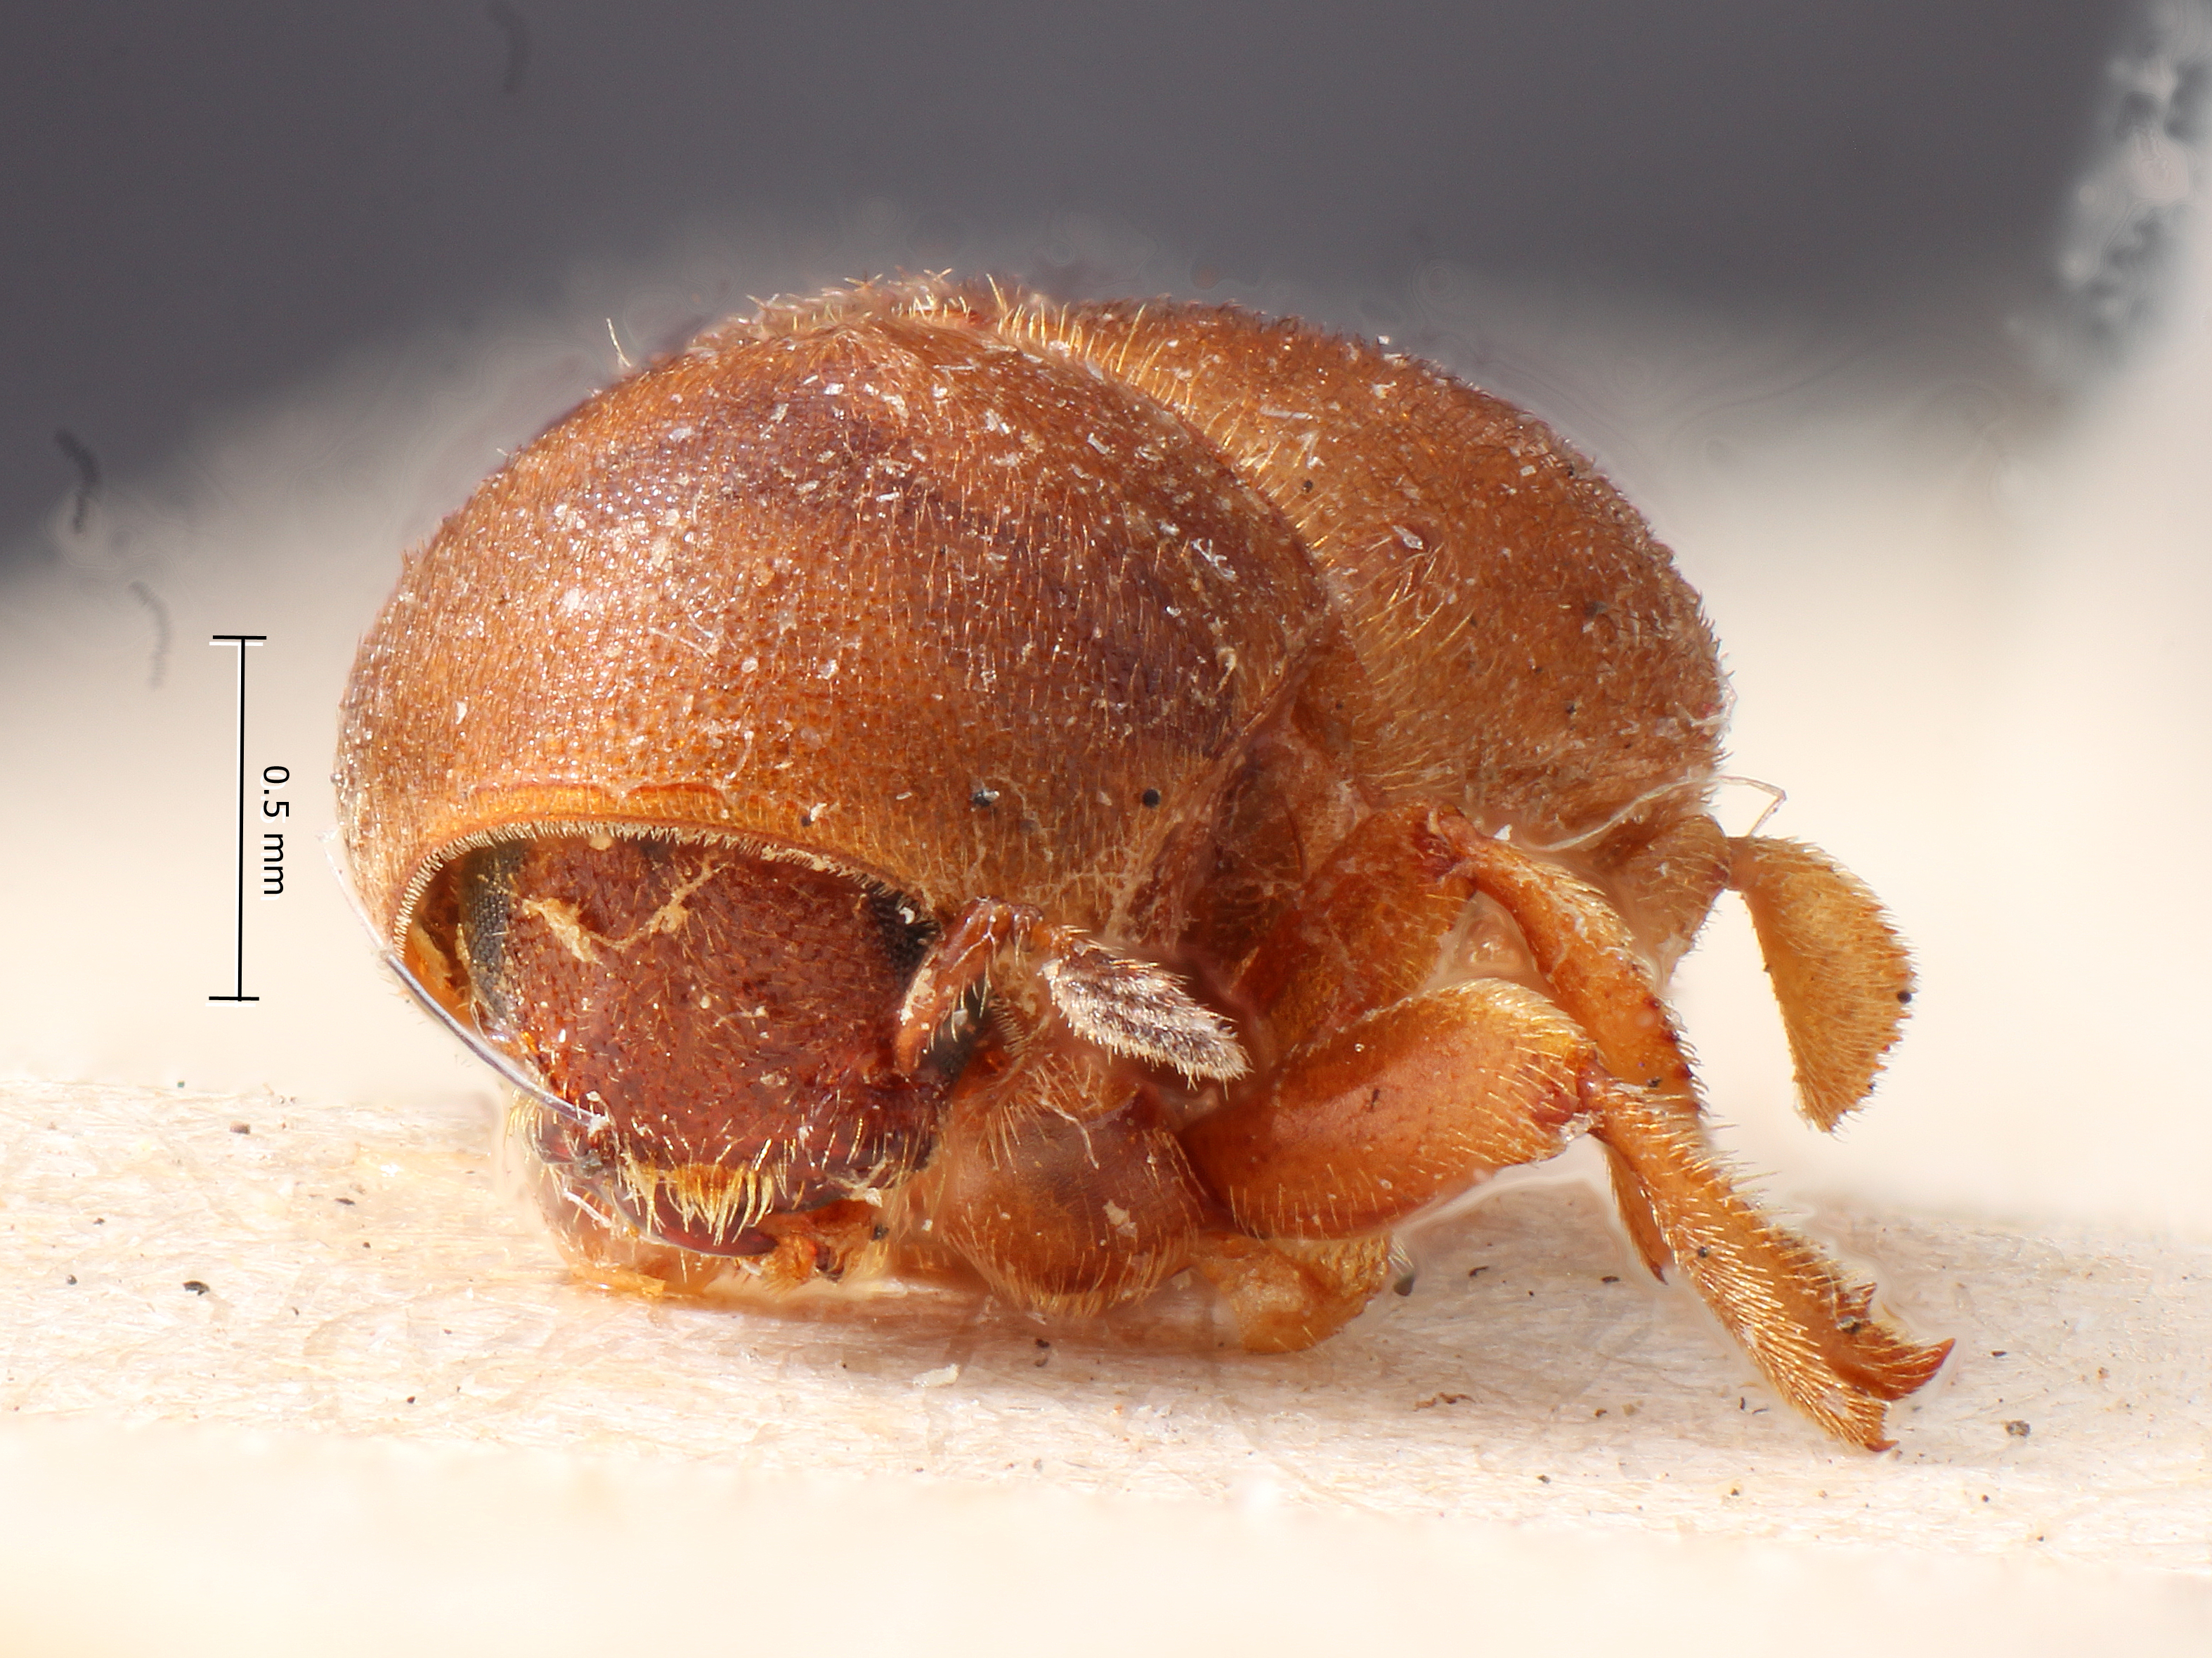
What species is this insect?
Prionoscelis similis
